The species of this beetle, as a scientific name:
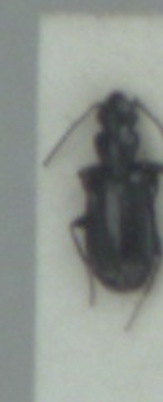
Microlestes maurus
